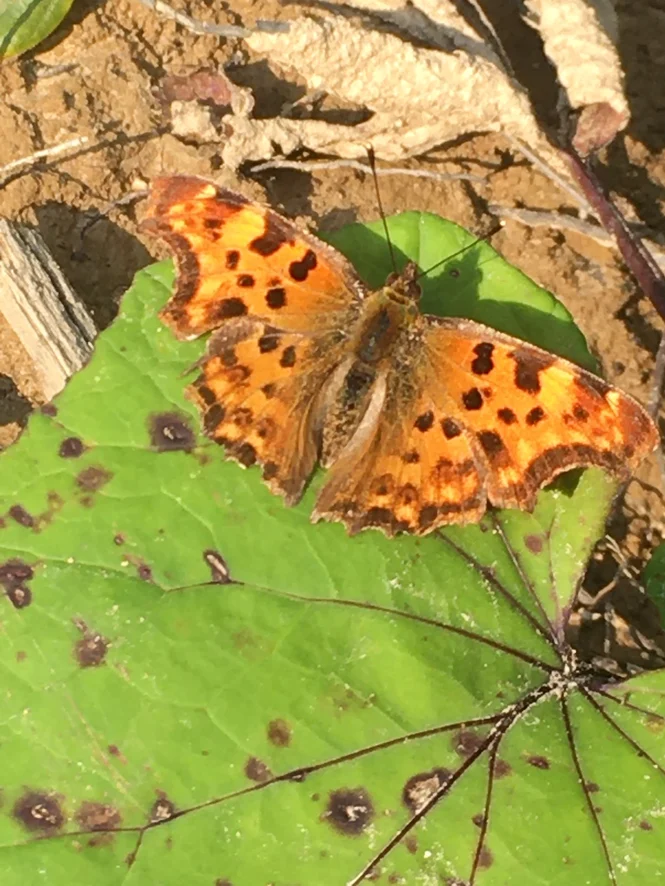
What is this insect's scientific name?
Polygonia c-album
